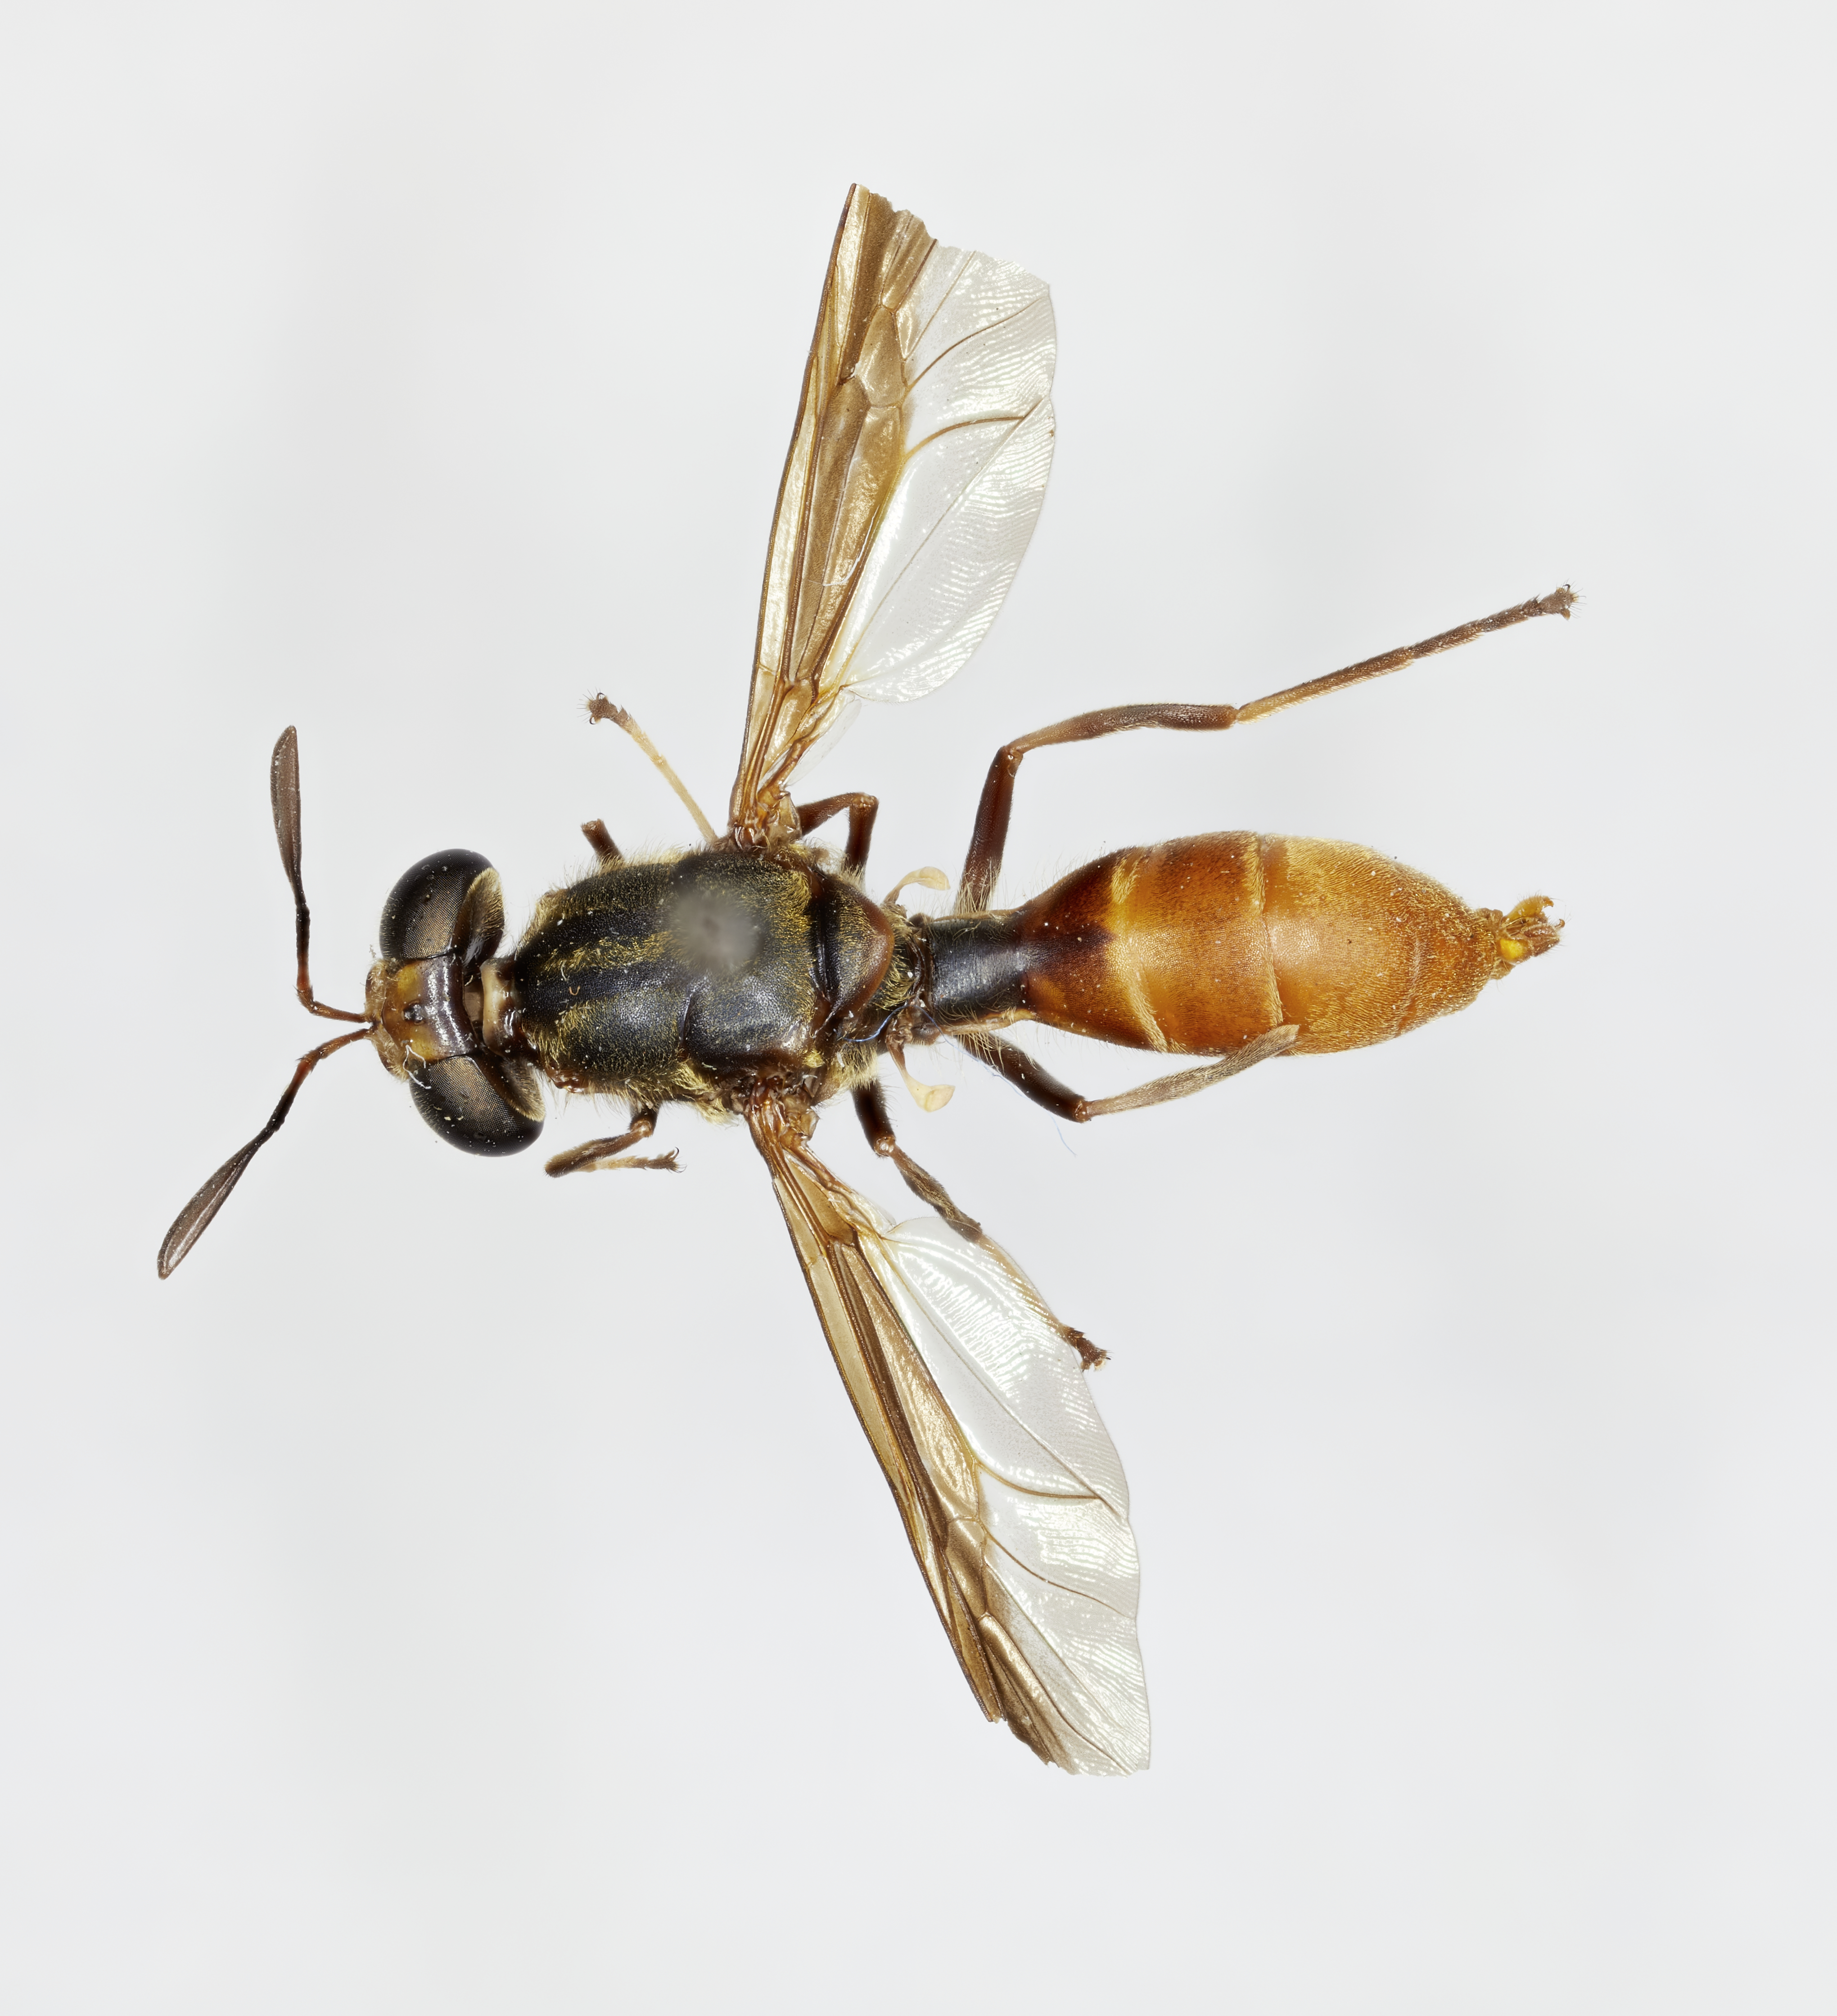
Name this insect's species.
Hermetia panamensis
